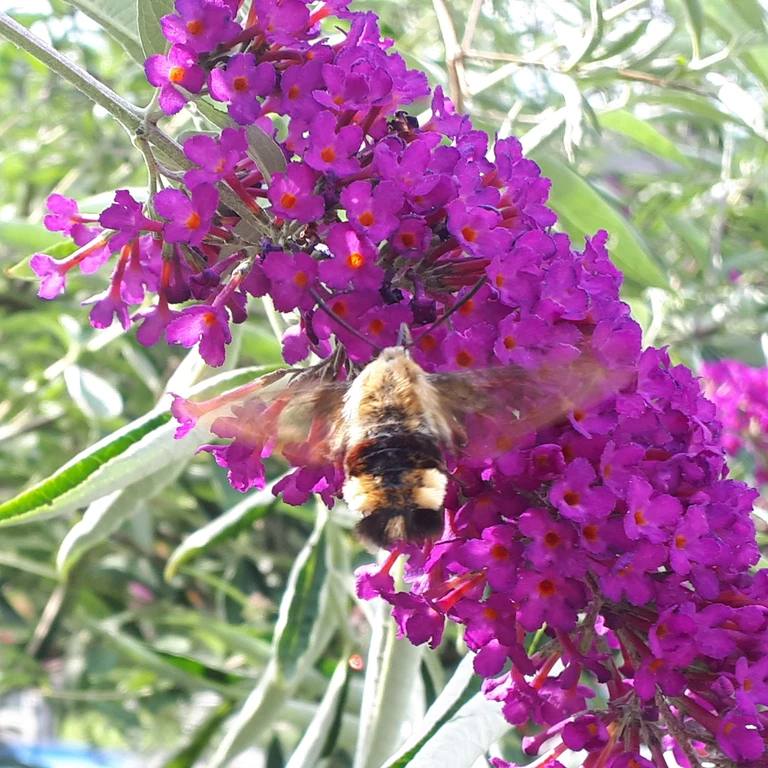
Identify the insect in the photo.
Hemaris fuciformis
